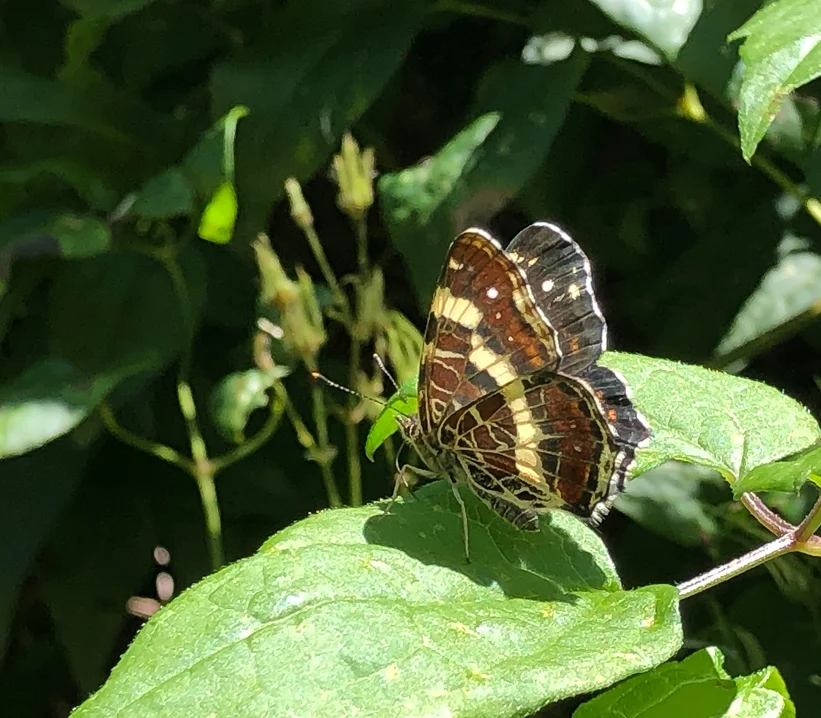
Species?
Araschnia levana
